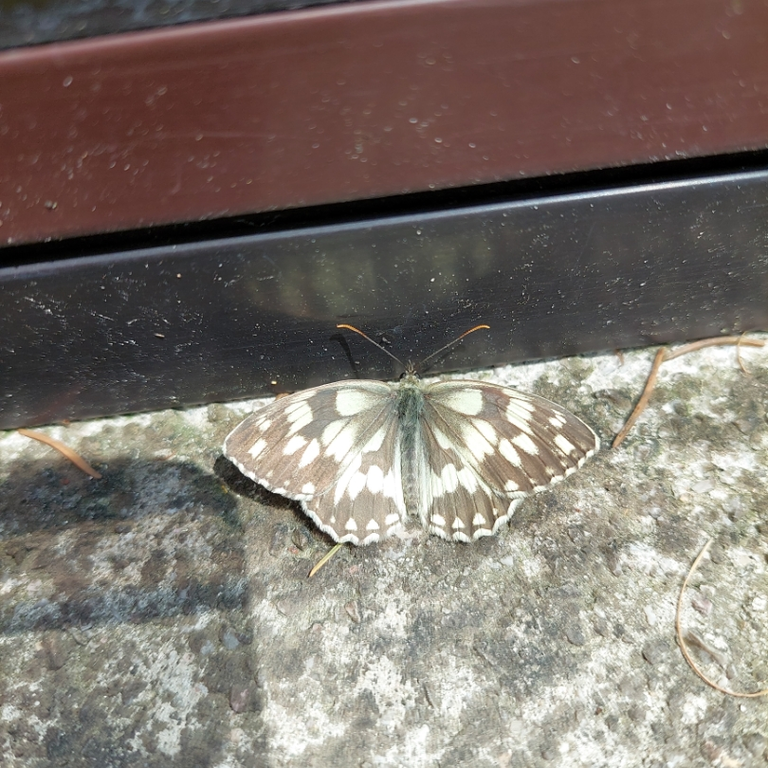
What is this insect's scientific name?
Melanargia galathea
